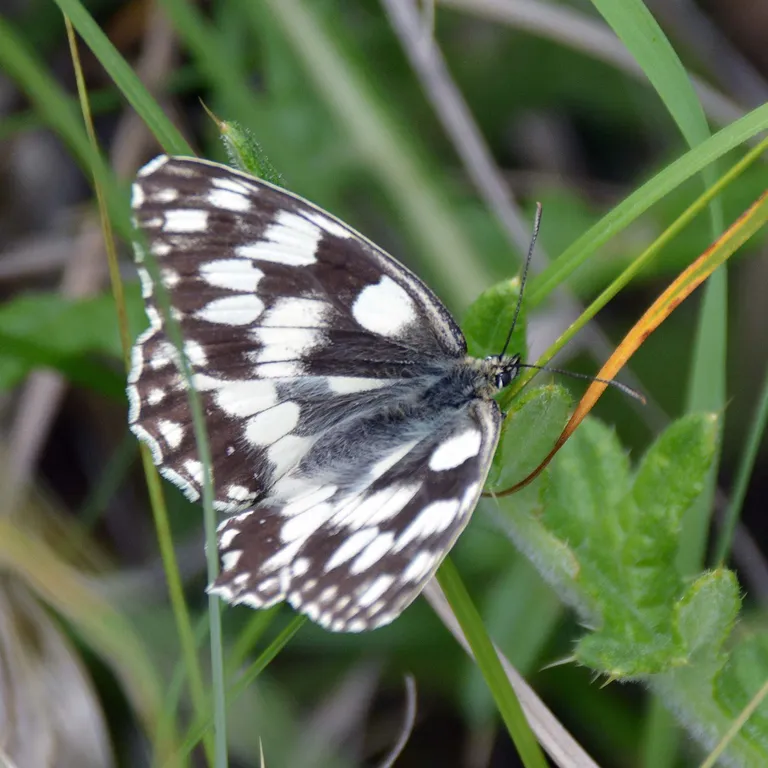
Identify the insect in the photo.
Melanargia galathea
